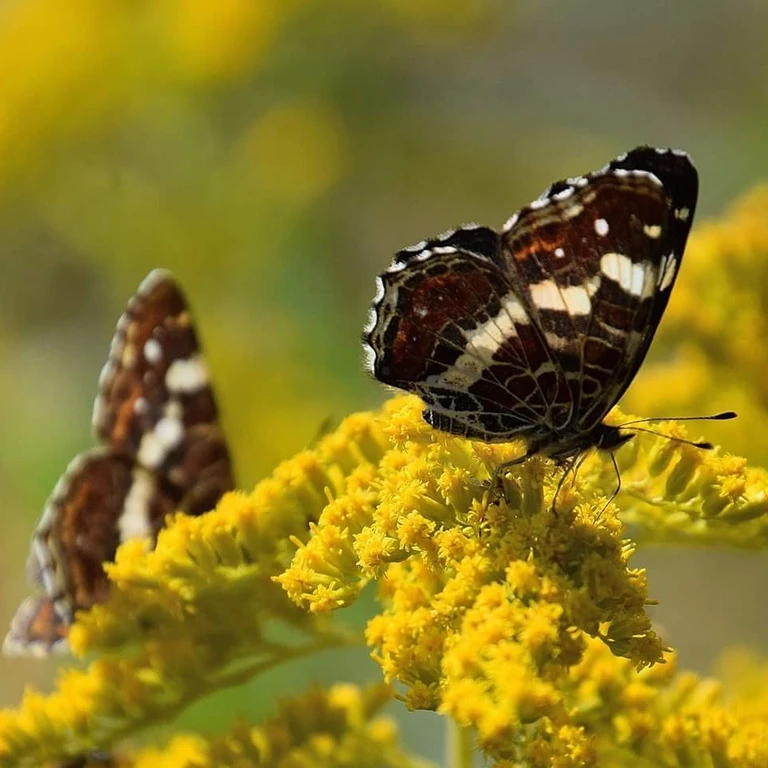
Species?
Araschnia levana
